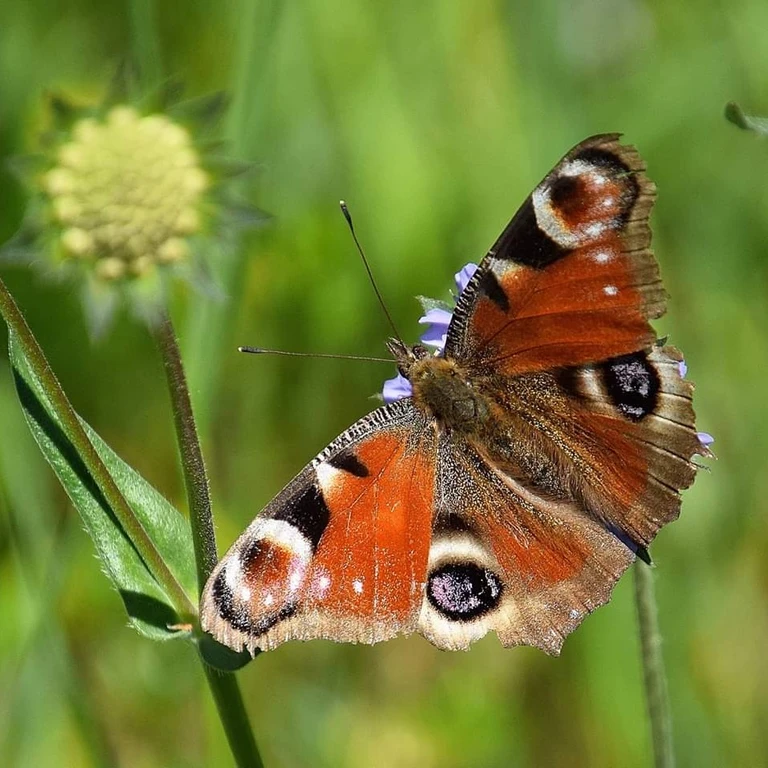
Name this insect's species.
Aglais io
